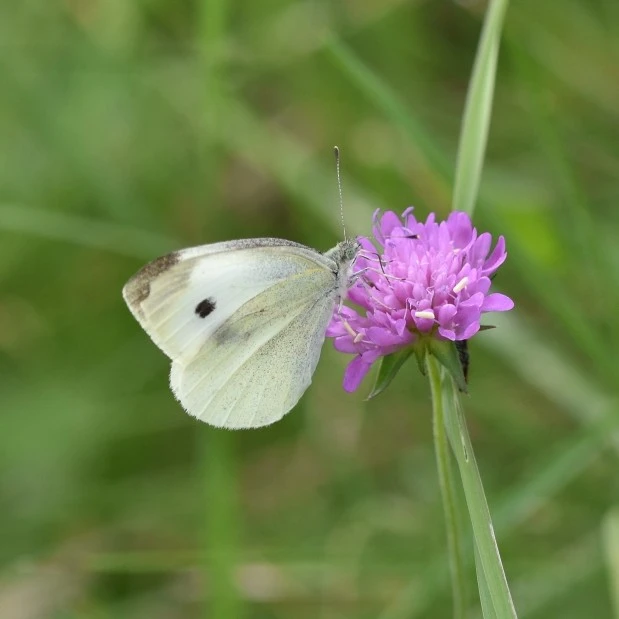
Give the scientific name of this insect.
Pieris rapae
